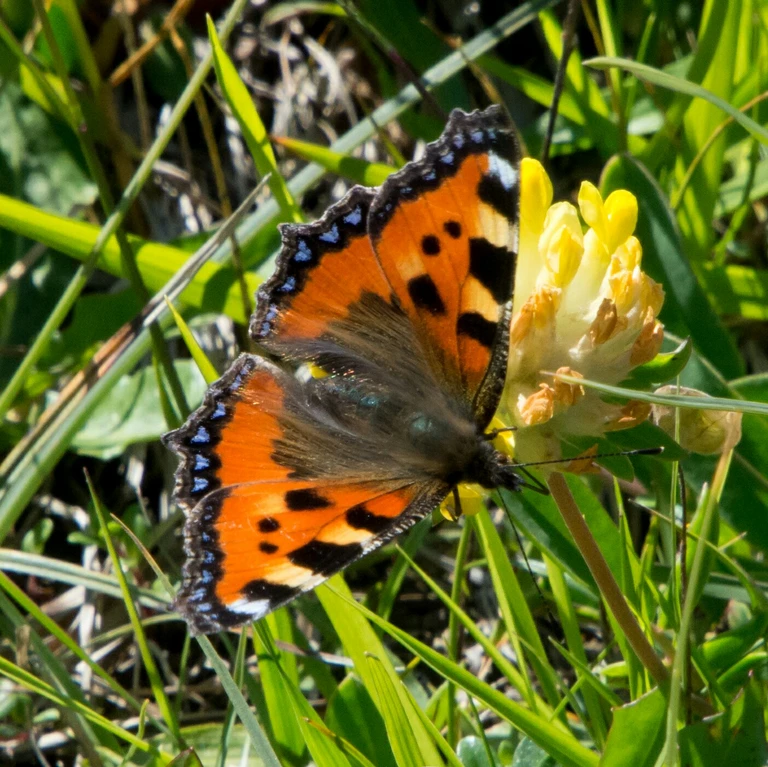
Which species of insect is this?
Aglais urticae
